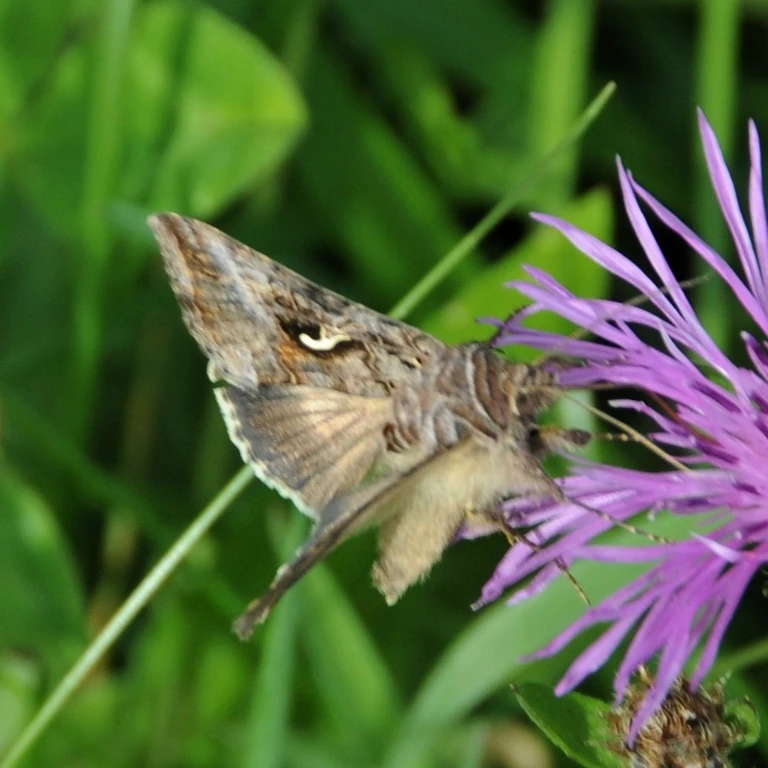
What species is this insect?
Autographa gamma
